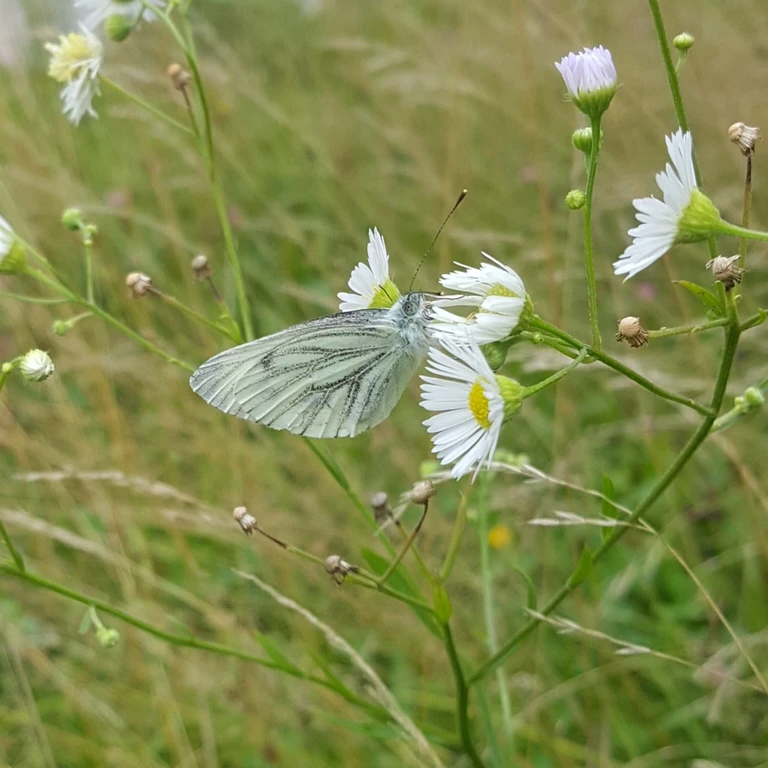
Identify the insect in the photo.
Pieris napi
